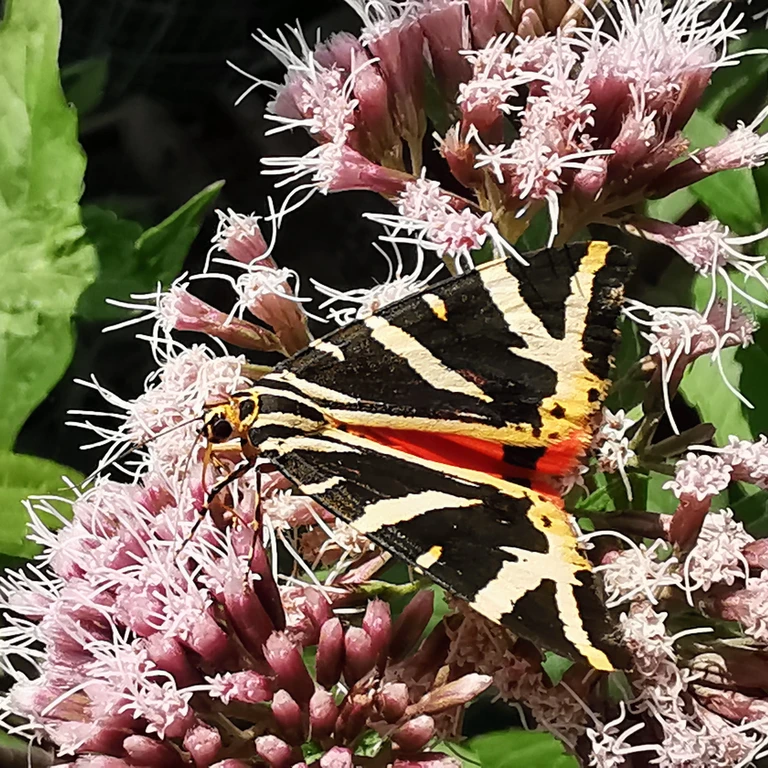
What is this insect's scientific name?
Euplagia quadripunctaria
